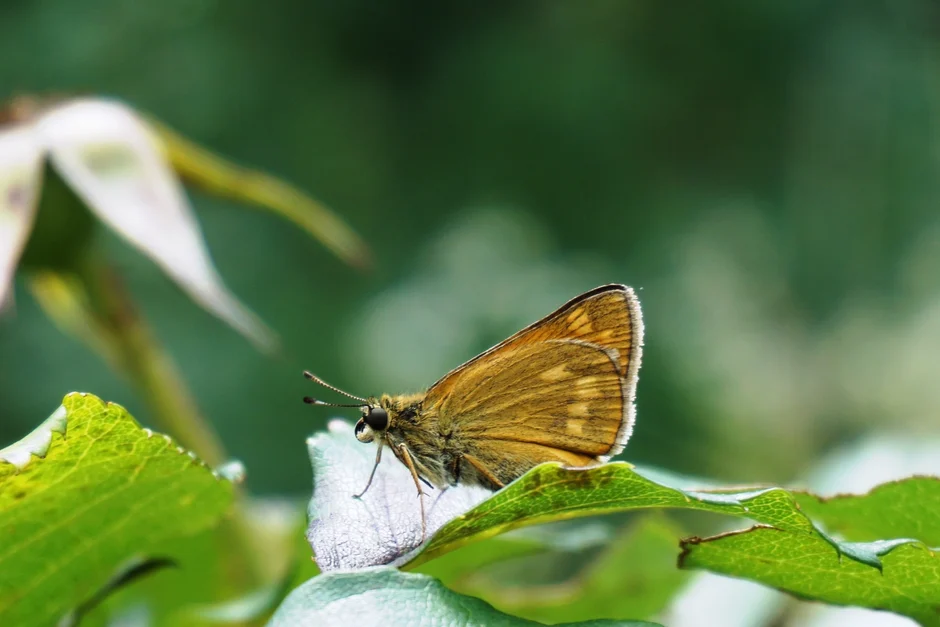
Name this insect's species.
Ochlodes sylvanus (also Ochlodes venata)
